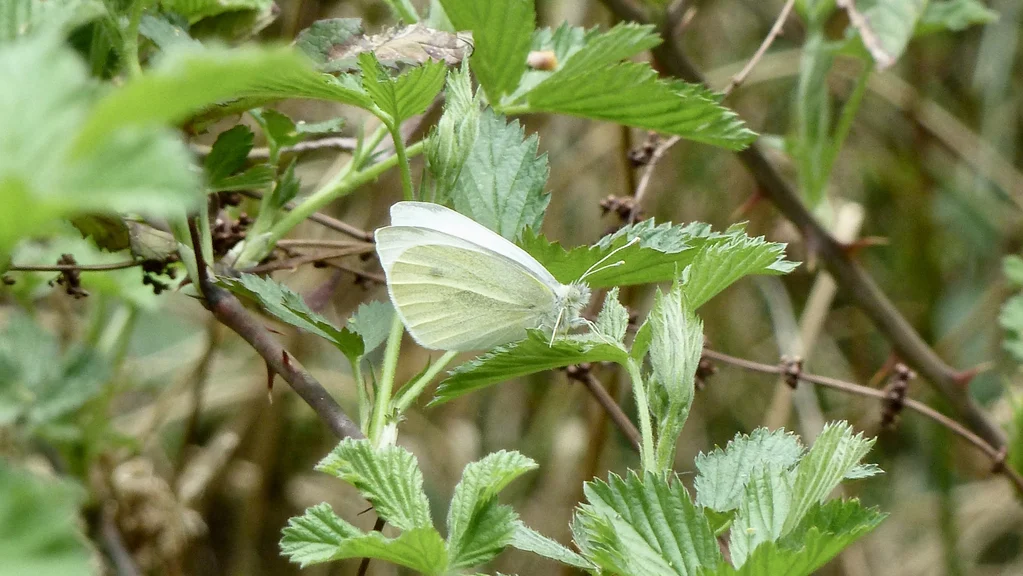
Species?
Pieris rapae
